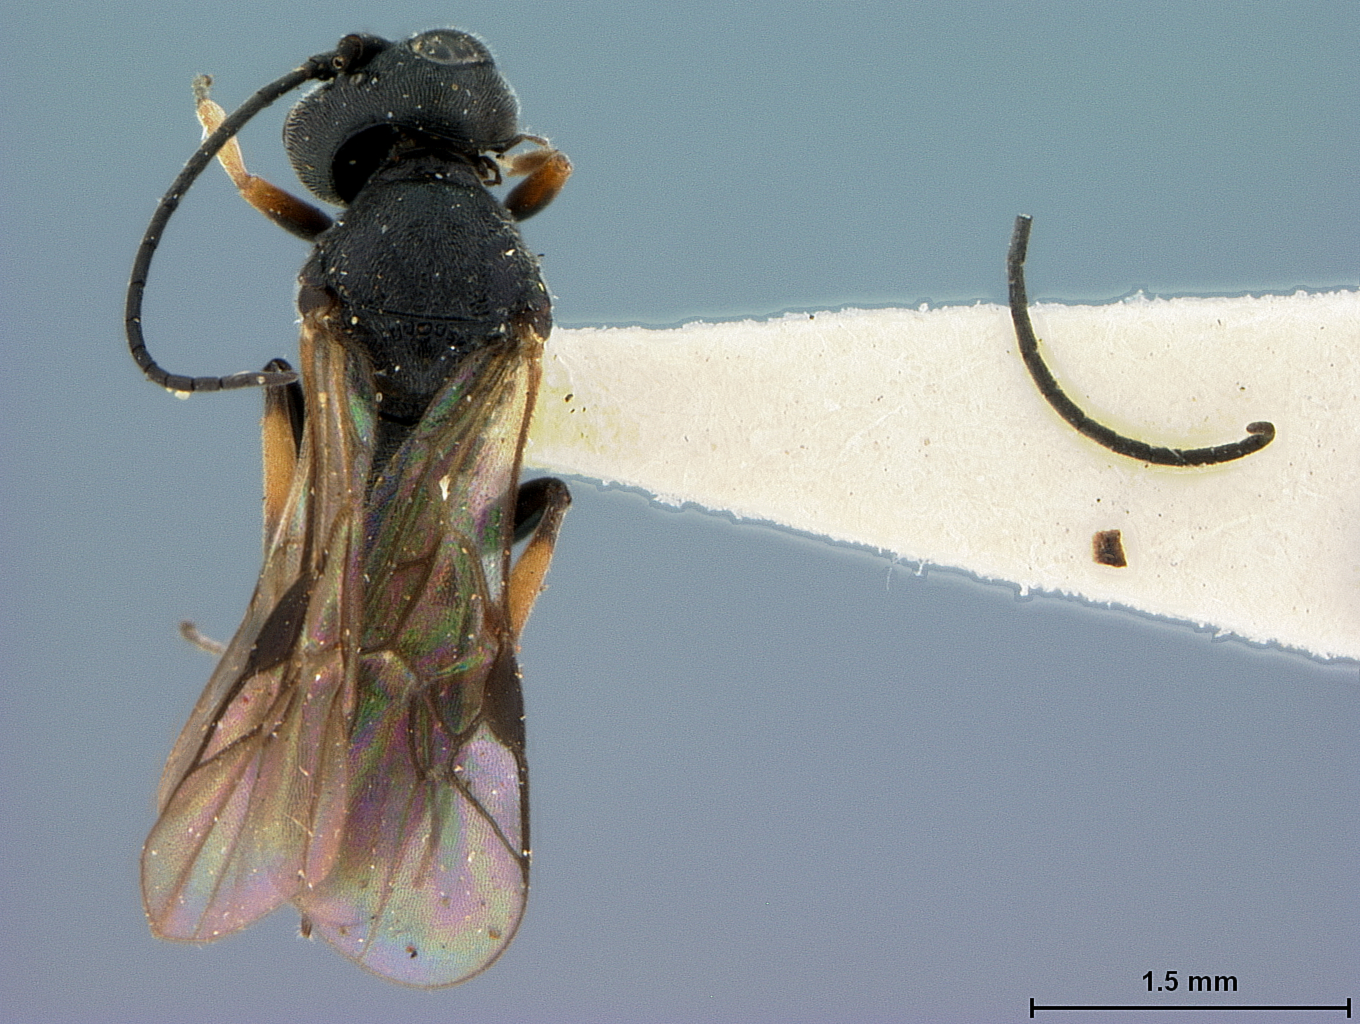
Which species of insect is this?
Chelonus convexus
